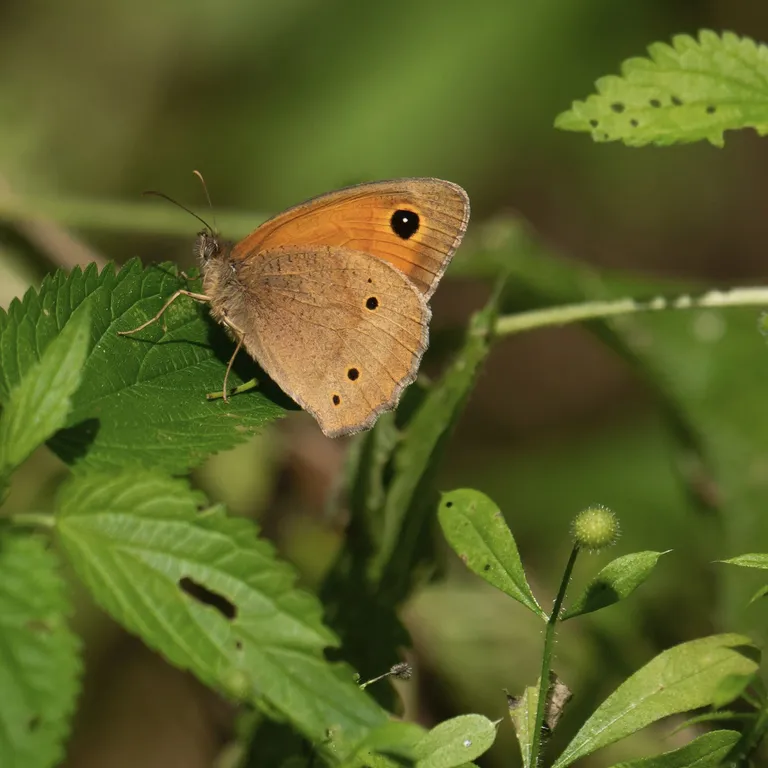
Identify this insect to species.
Maniola jurtina
